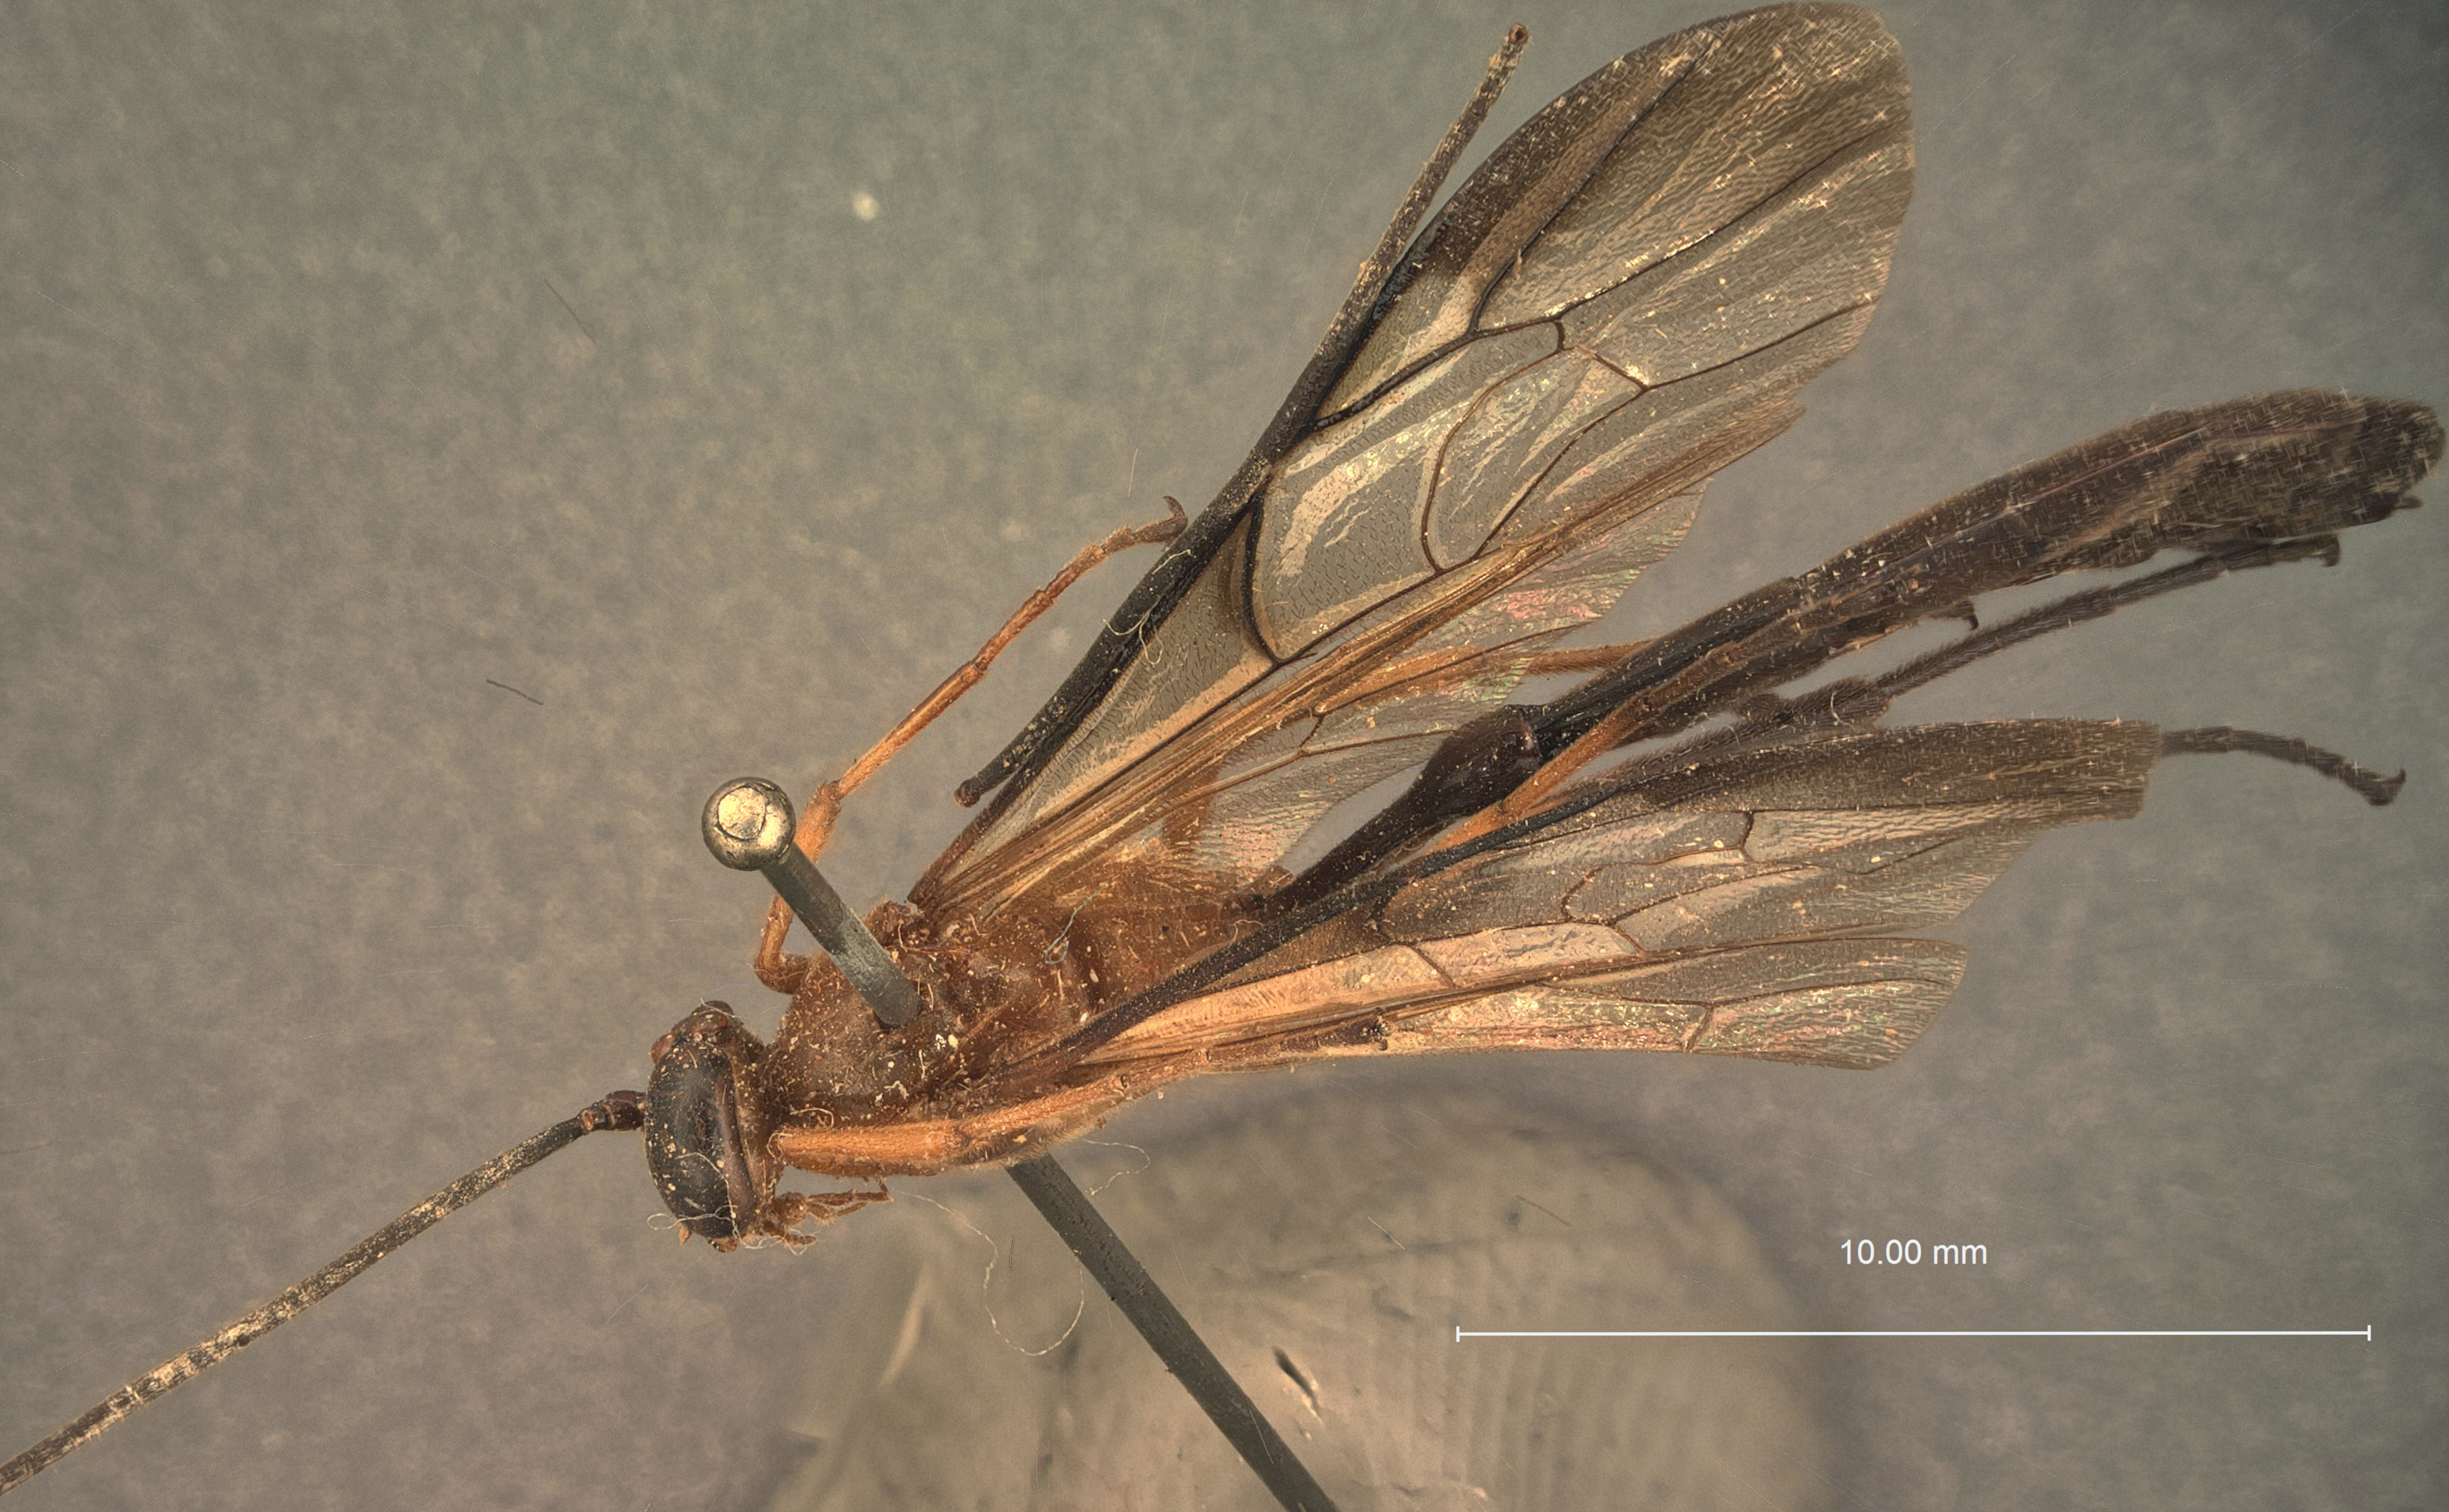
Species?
Athyreodon thoracicus
